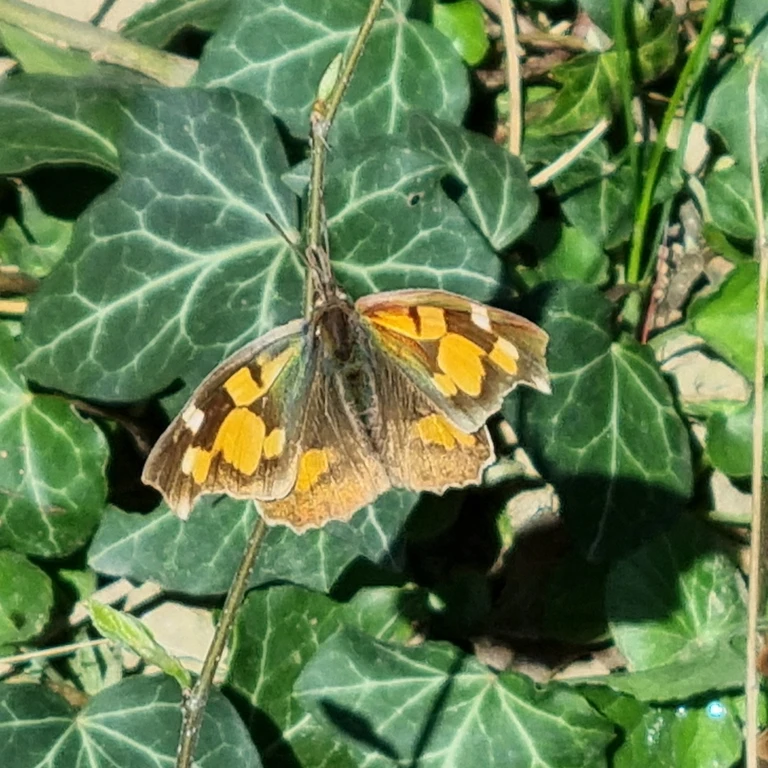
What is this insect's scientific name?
Libythea celtis
